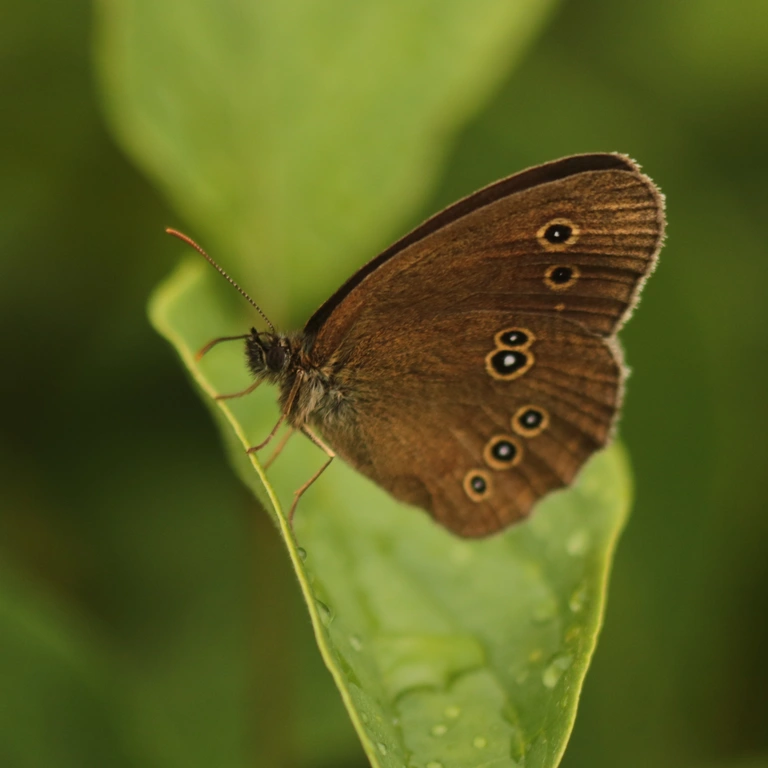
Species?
Aphantopus hyperantus
